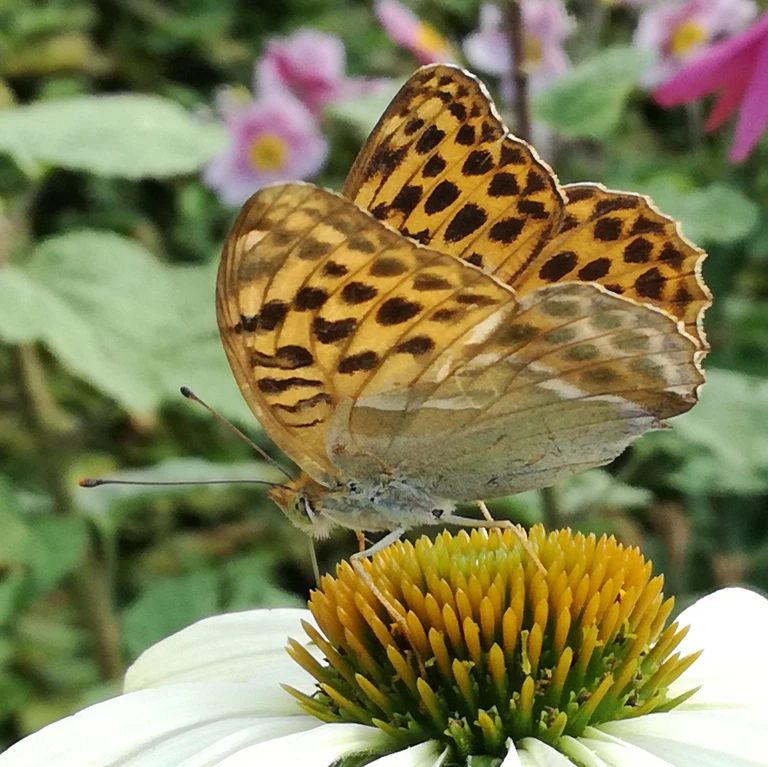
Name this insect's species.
Argynnis paphia
